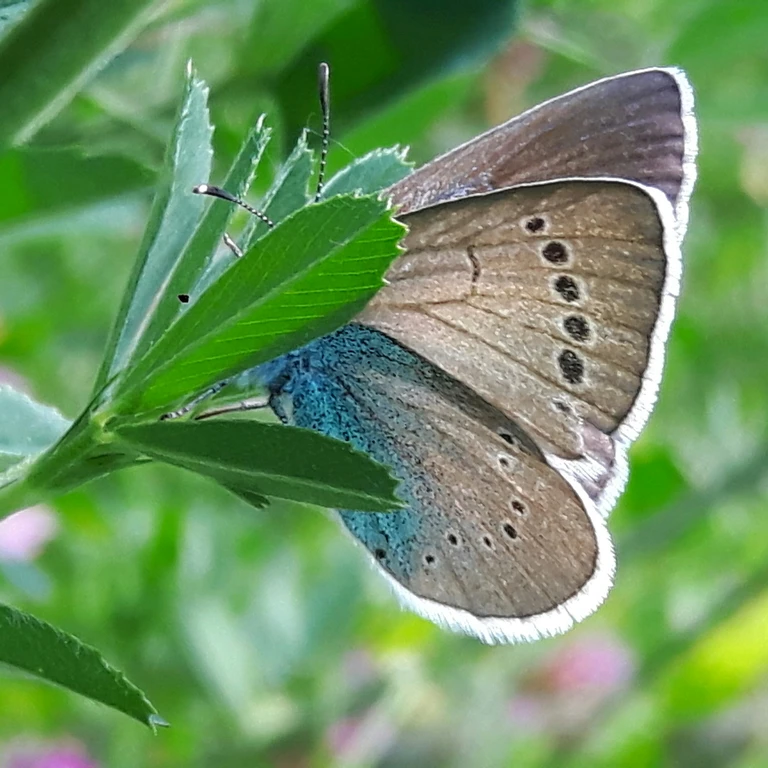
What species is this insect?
Glaucopsyche alexis
